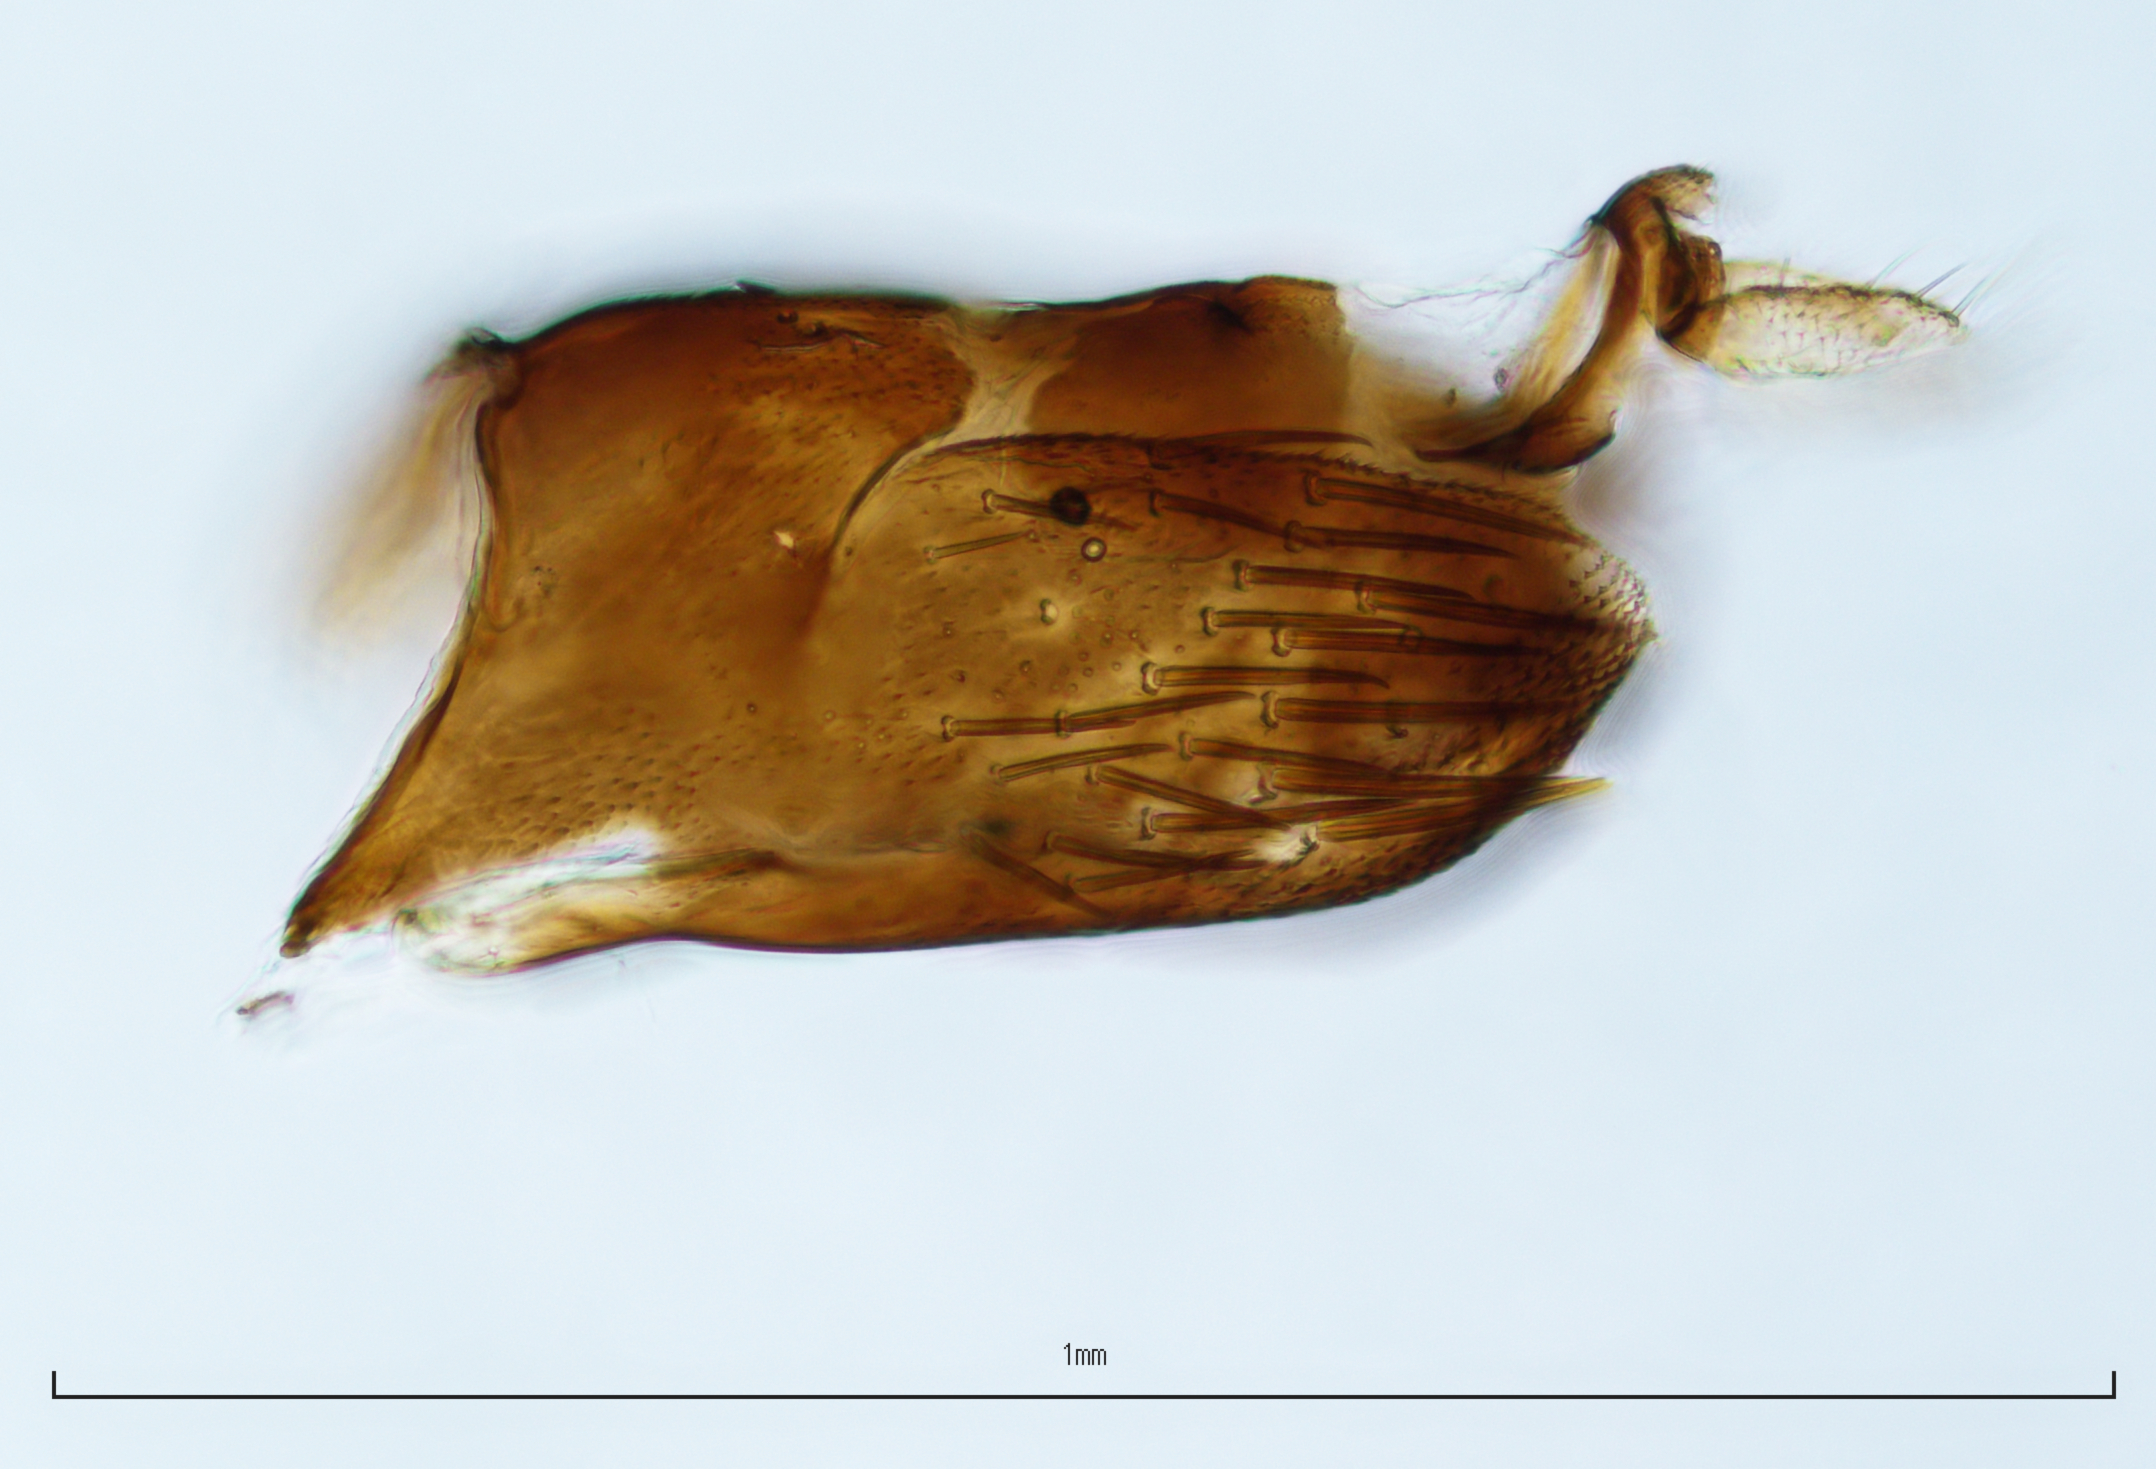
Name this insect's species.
Scaphytopius verecundus
